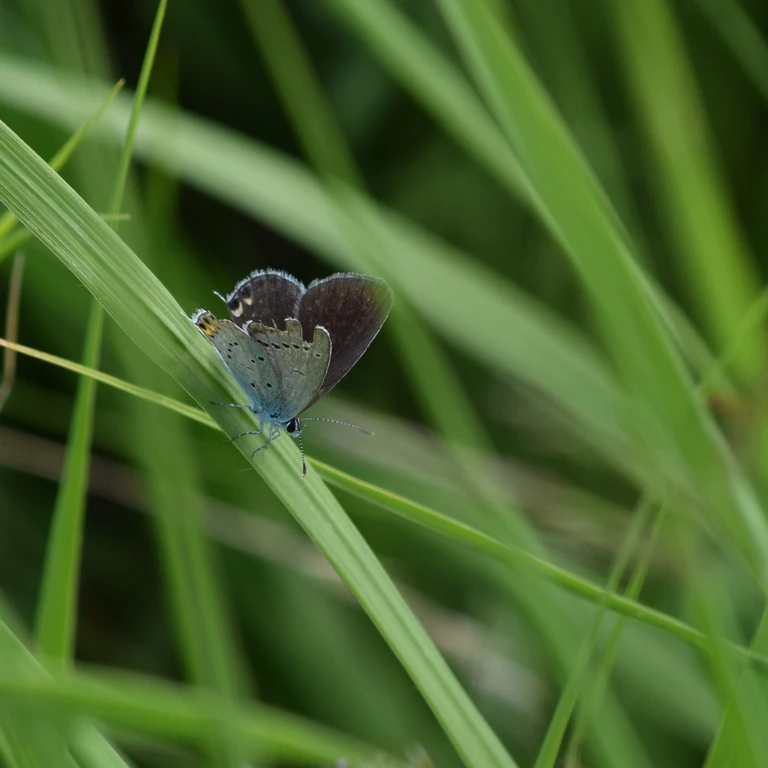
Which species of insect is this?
Cupido argiades (also Elkalyce argiades)
